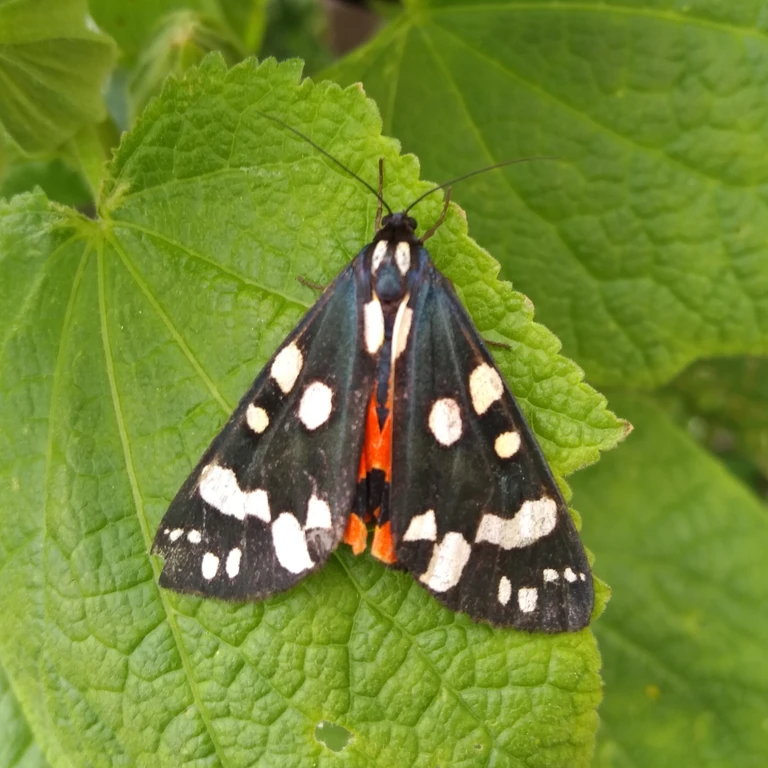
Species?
Callimorpha dominula
